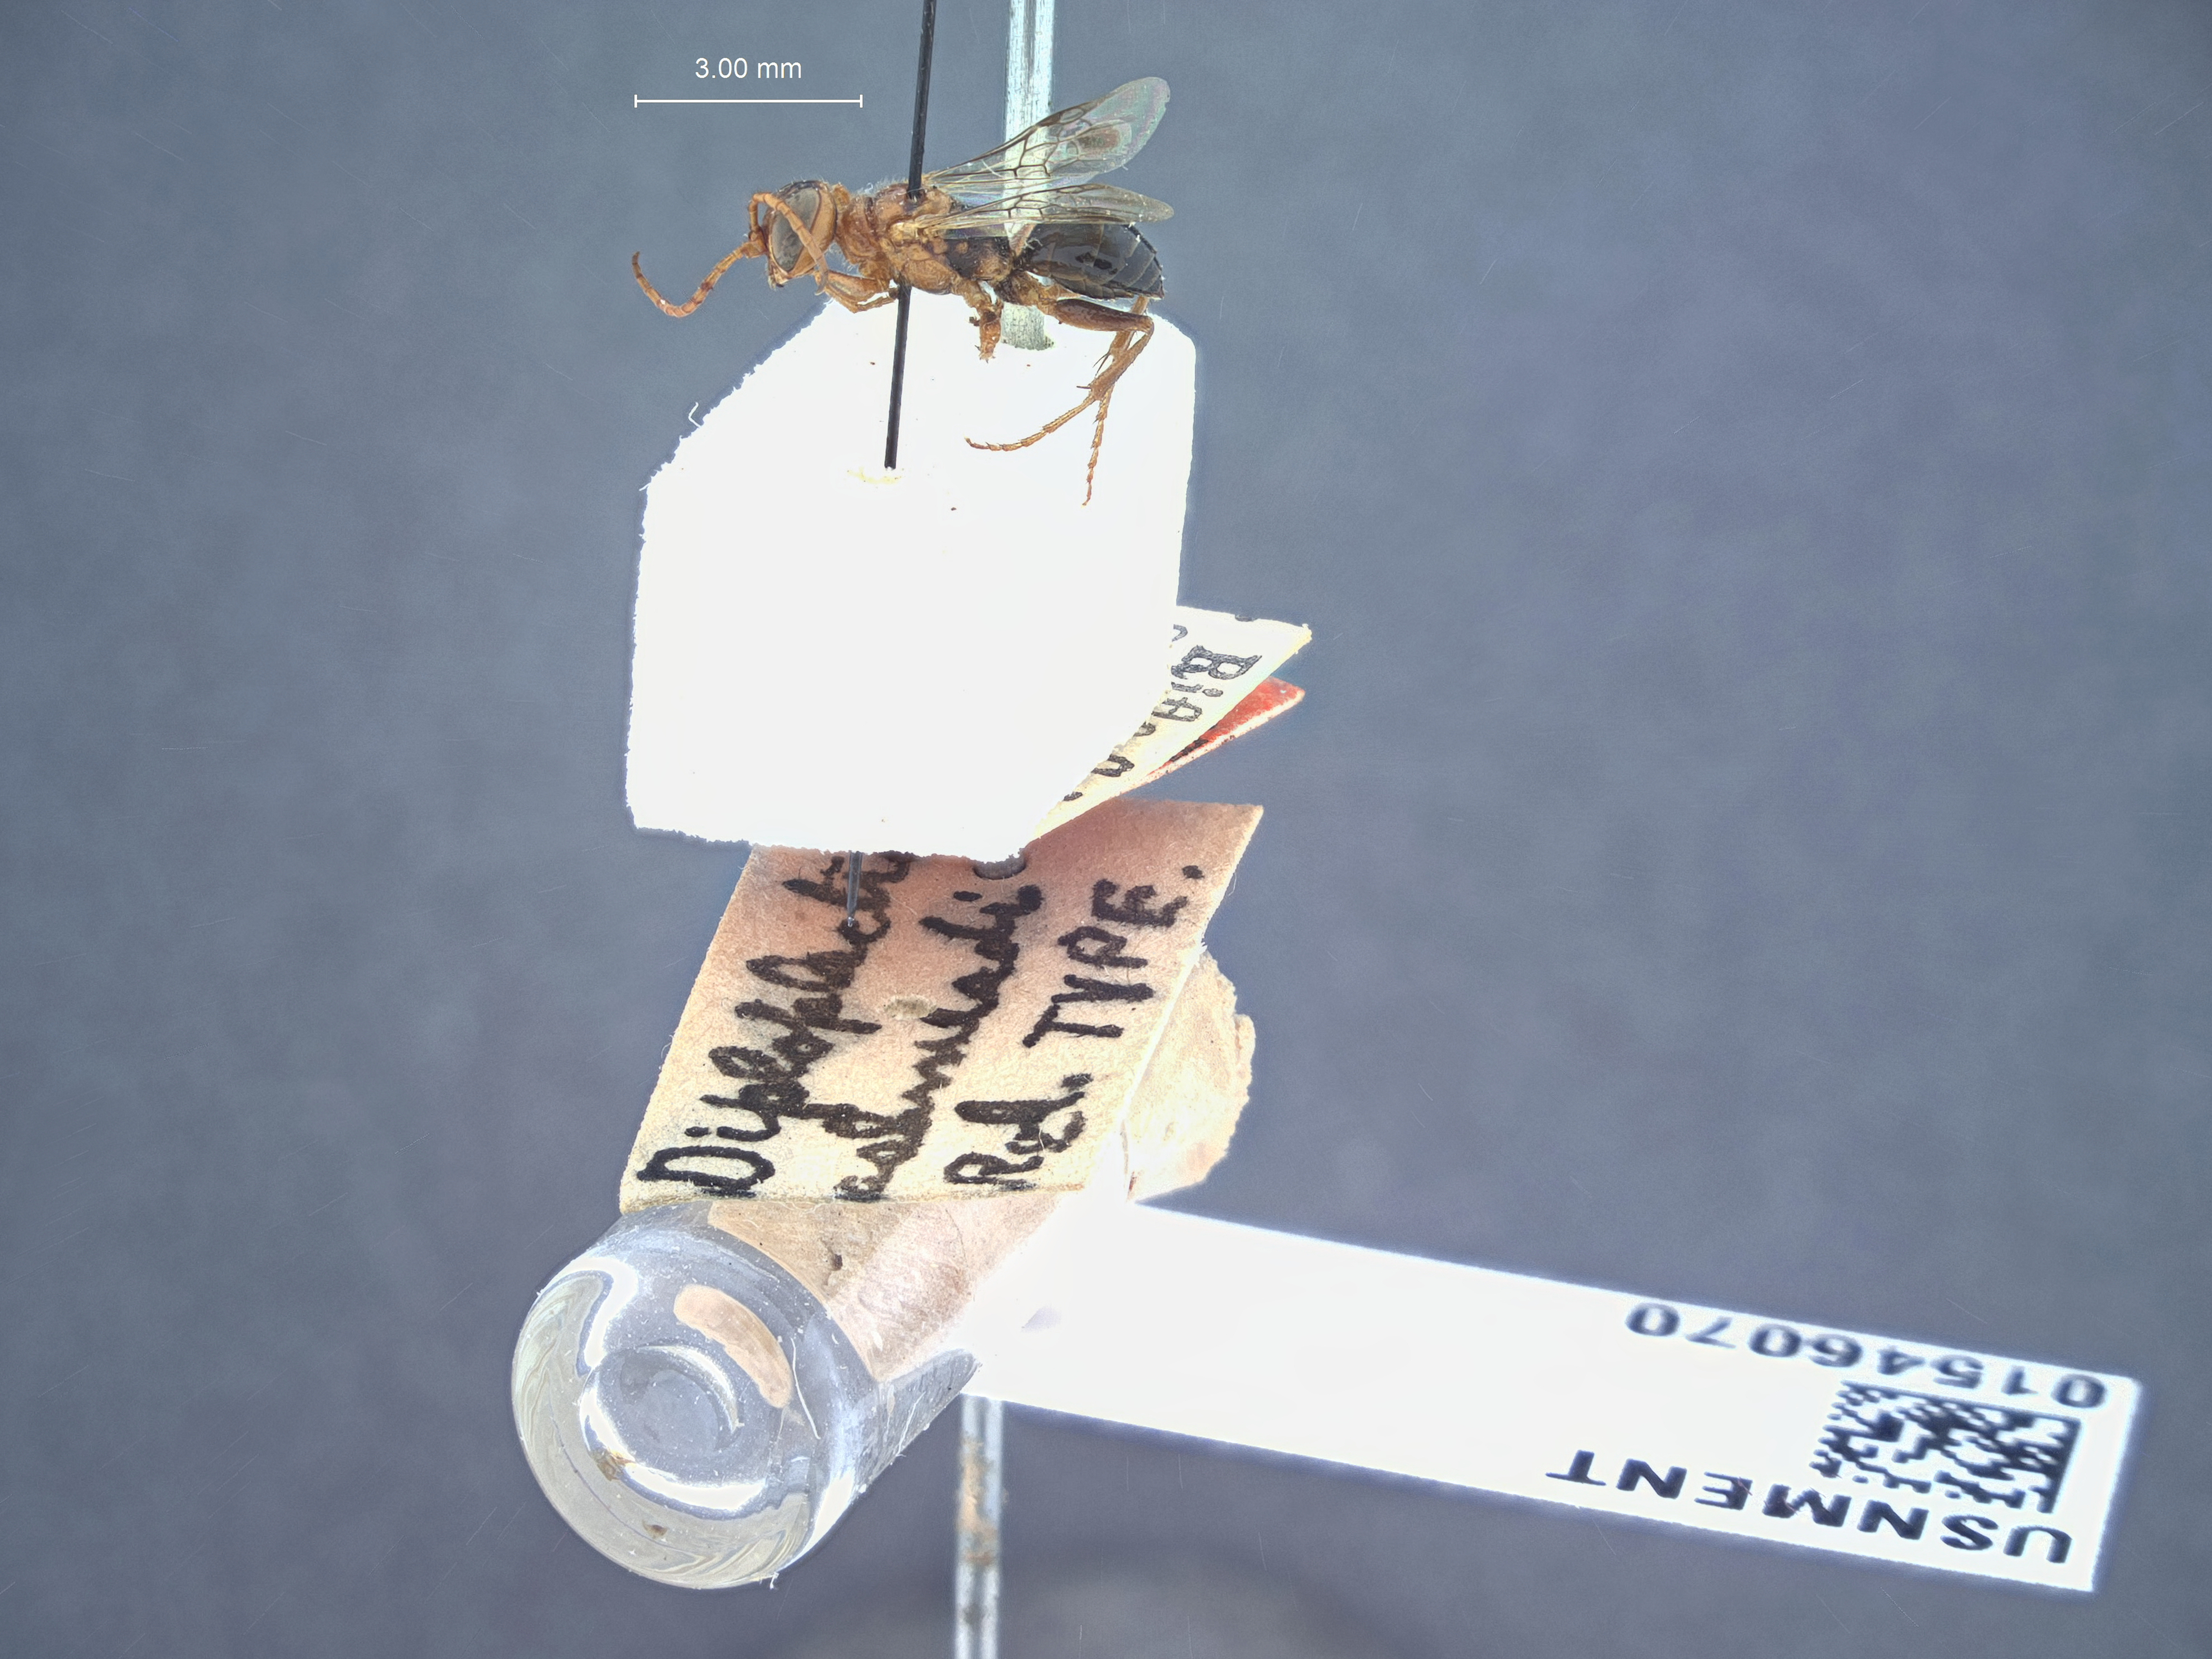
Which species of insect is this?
Diploplectron ashmeadi
